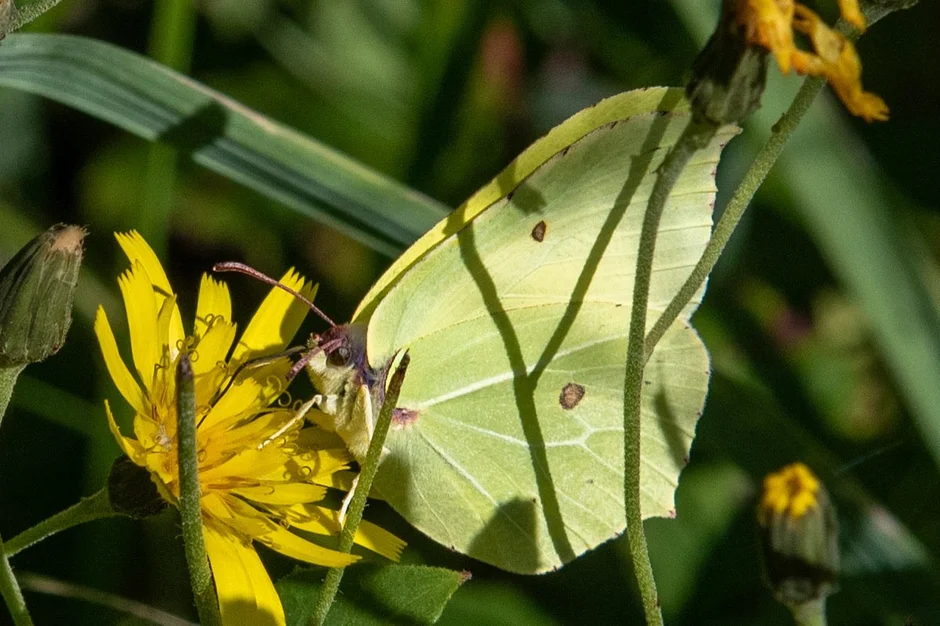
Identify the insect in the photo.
Gonepteryx rhamni
